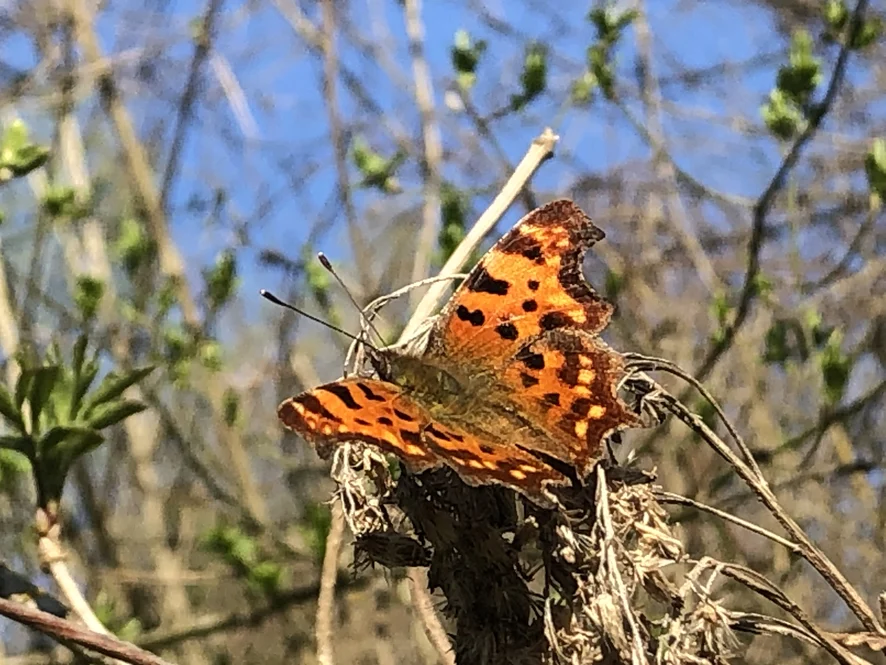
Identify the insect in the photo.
Polygonia c-album
